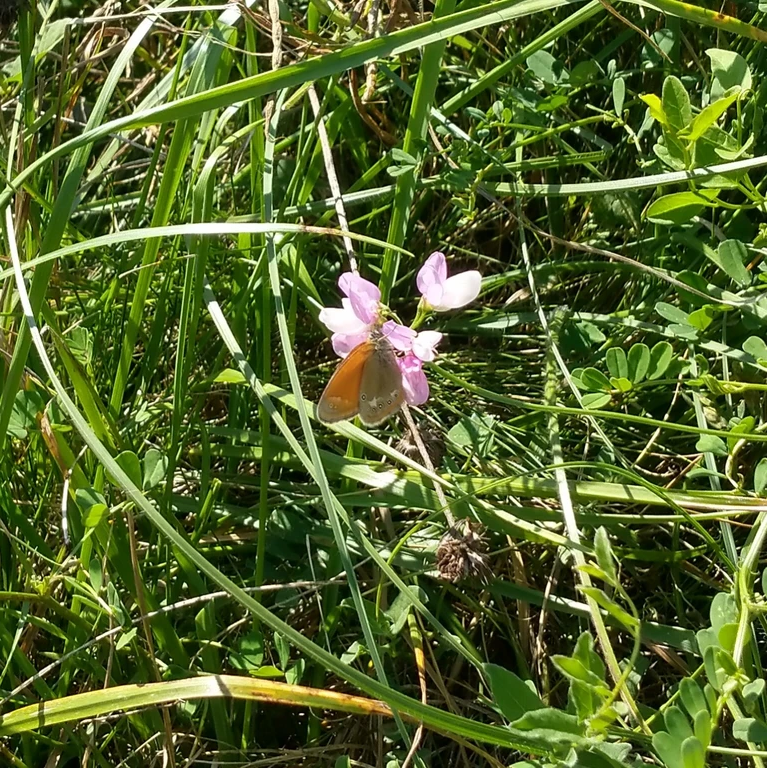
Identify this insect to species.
Coenonympha glycerion (also Coenonympha iphis)
